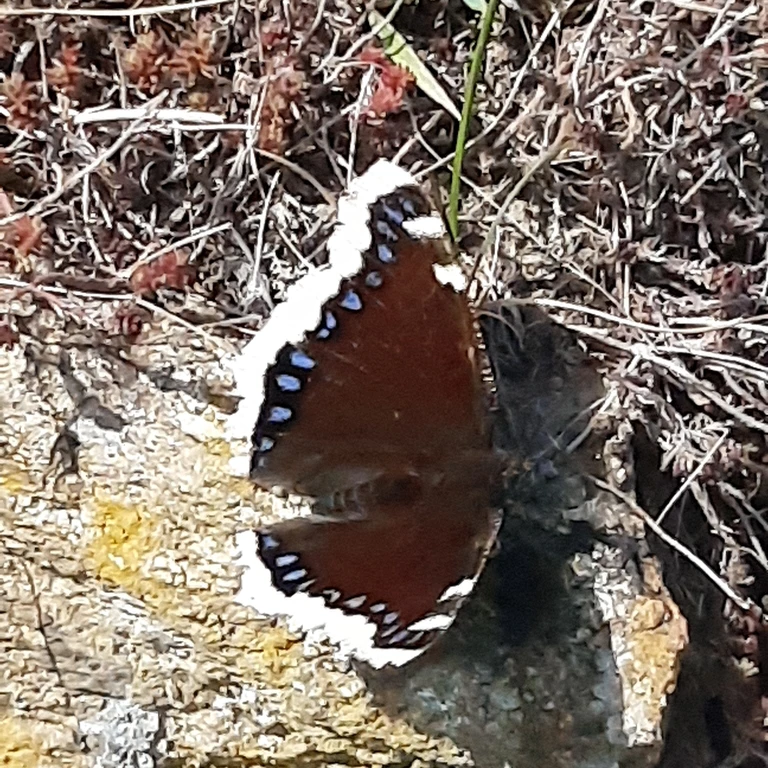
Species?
Nymphalis antiopa
